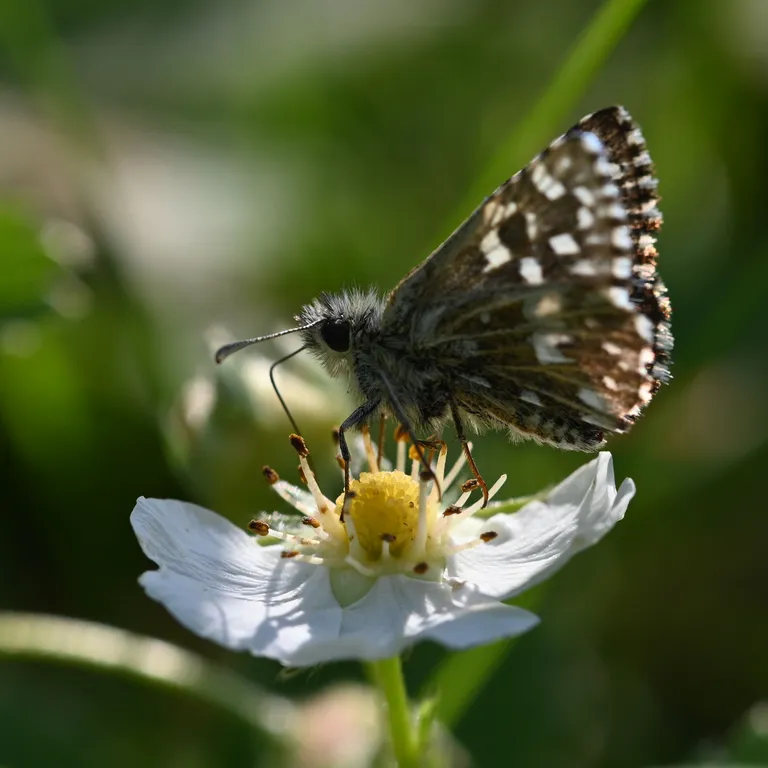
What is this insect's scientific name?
Pyrgus malvae
